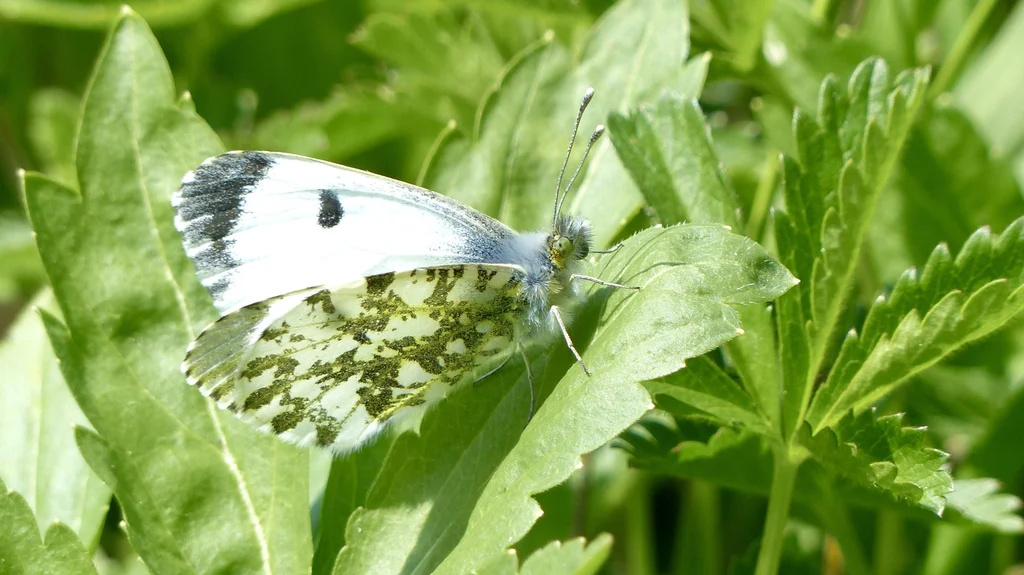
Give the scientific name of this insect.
Anthocharis cardamines
